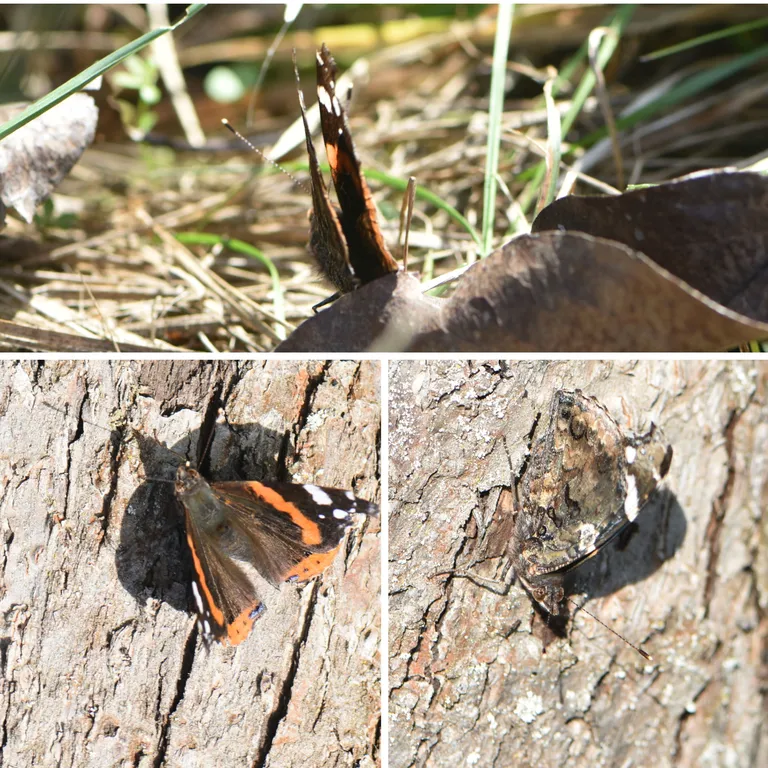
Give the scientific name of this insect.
Vanessa atalanta
